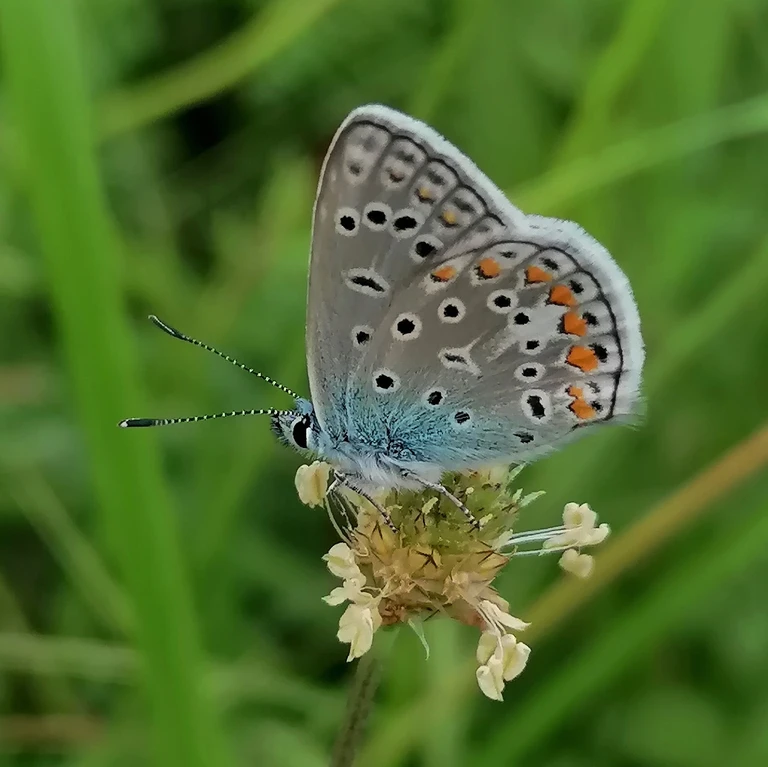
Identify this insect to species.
Polyommatus icarus
